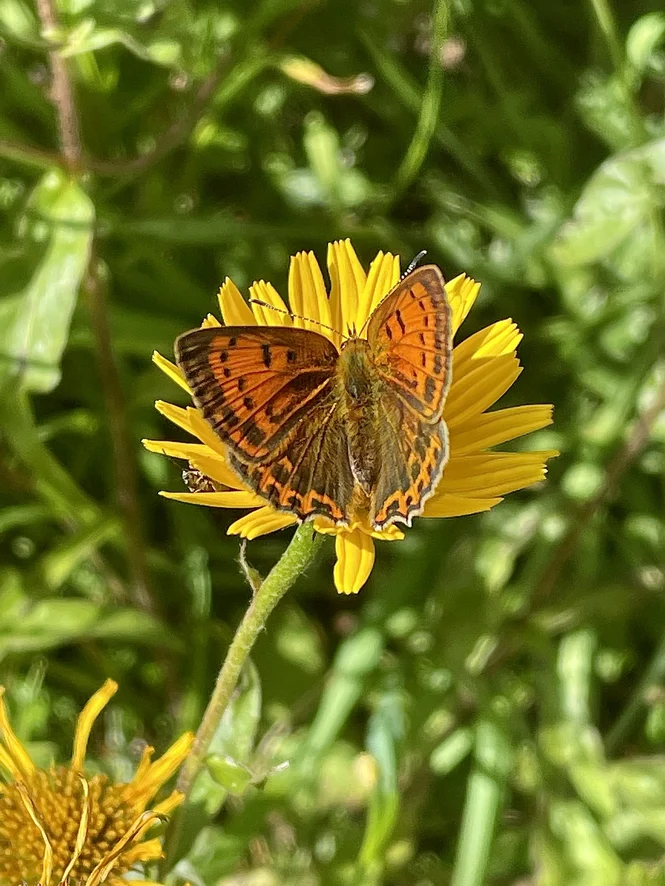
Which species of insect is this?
Lycaena virgaureae
